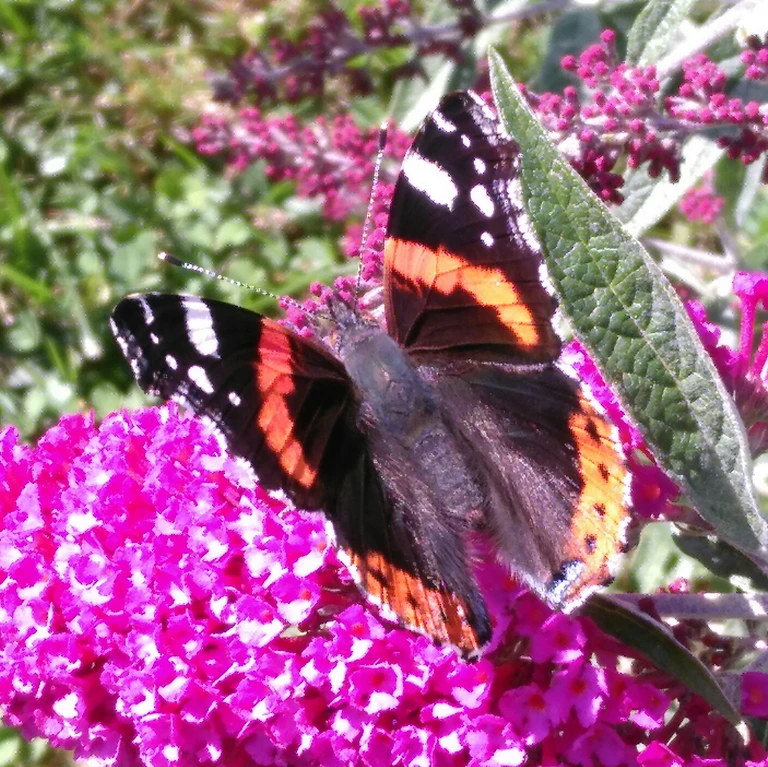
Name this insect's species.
Vanessa atalanta
